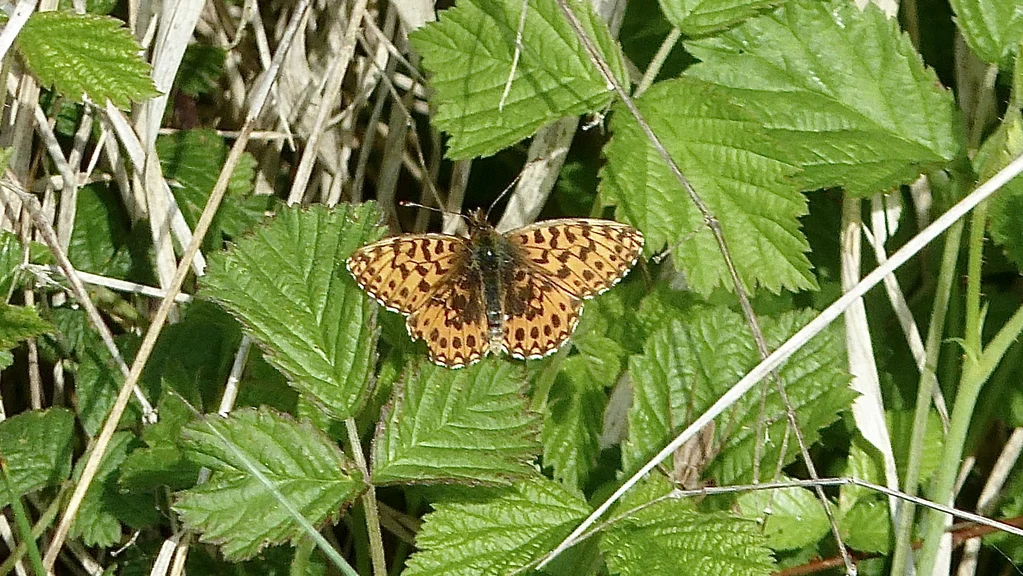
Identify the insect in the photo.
Boloria dia
